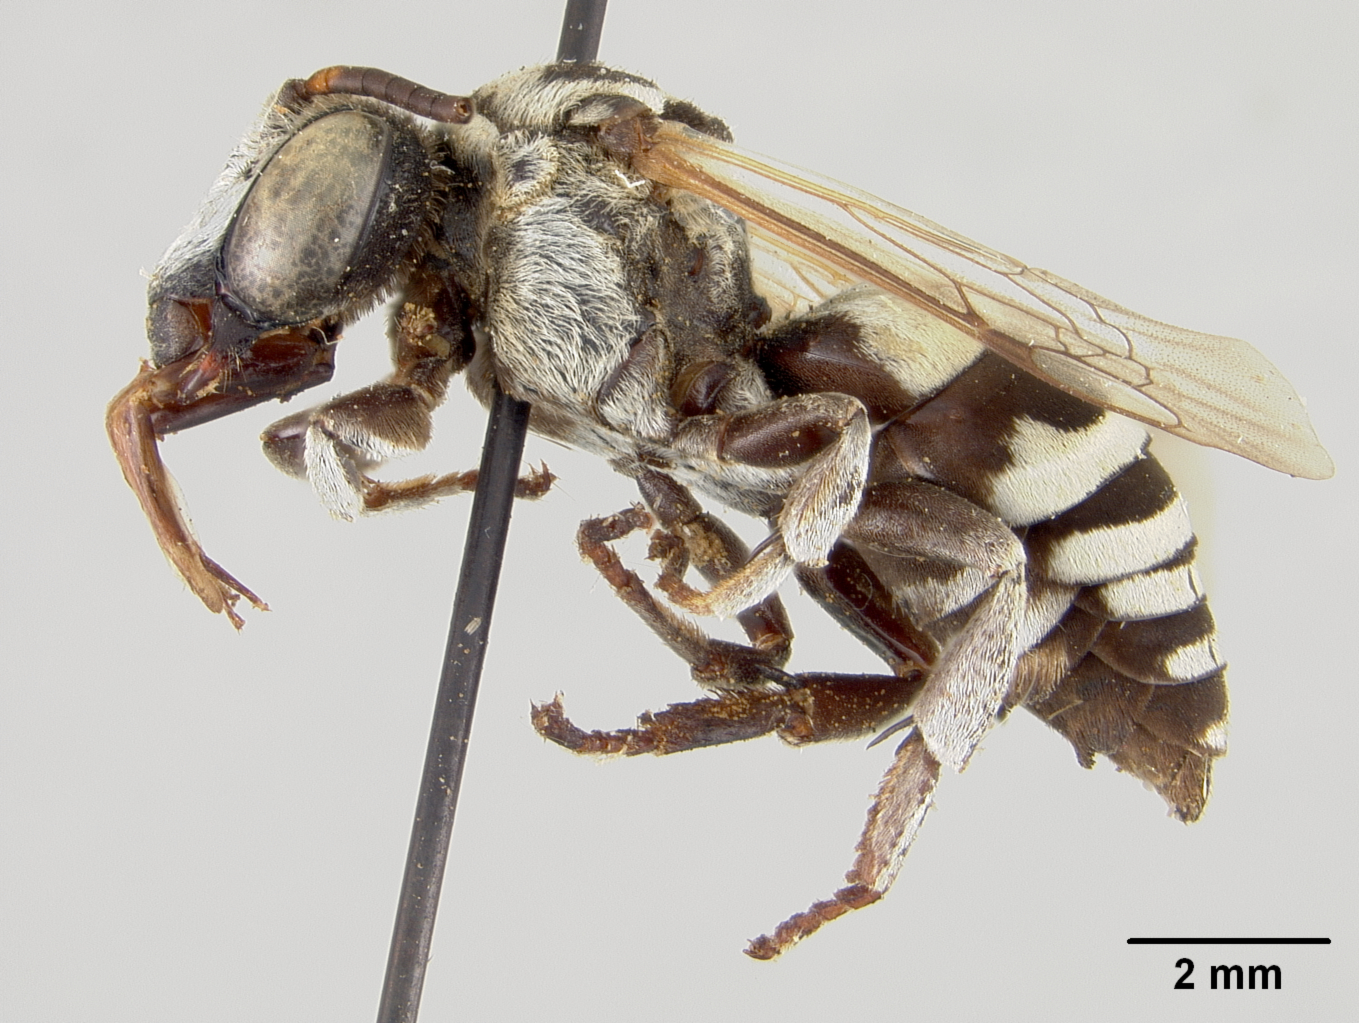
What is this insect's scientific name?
Triepeolus eldredi
